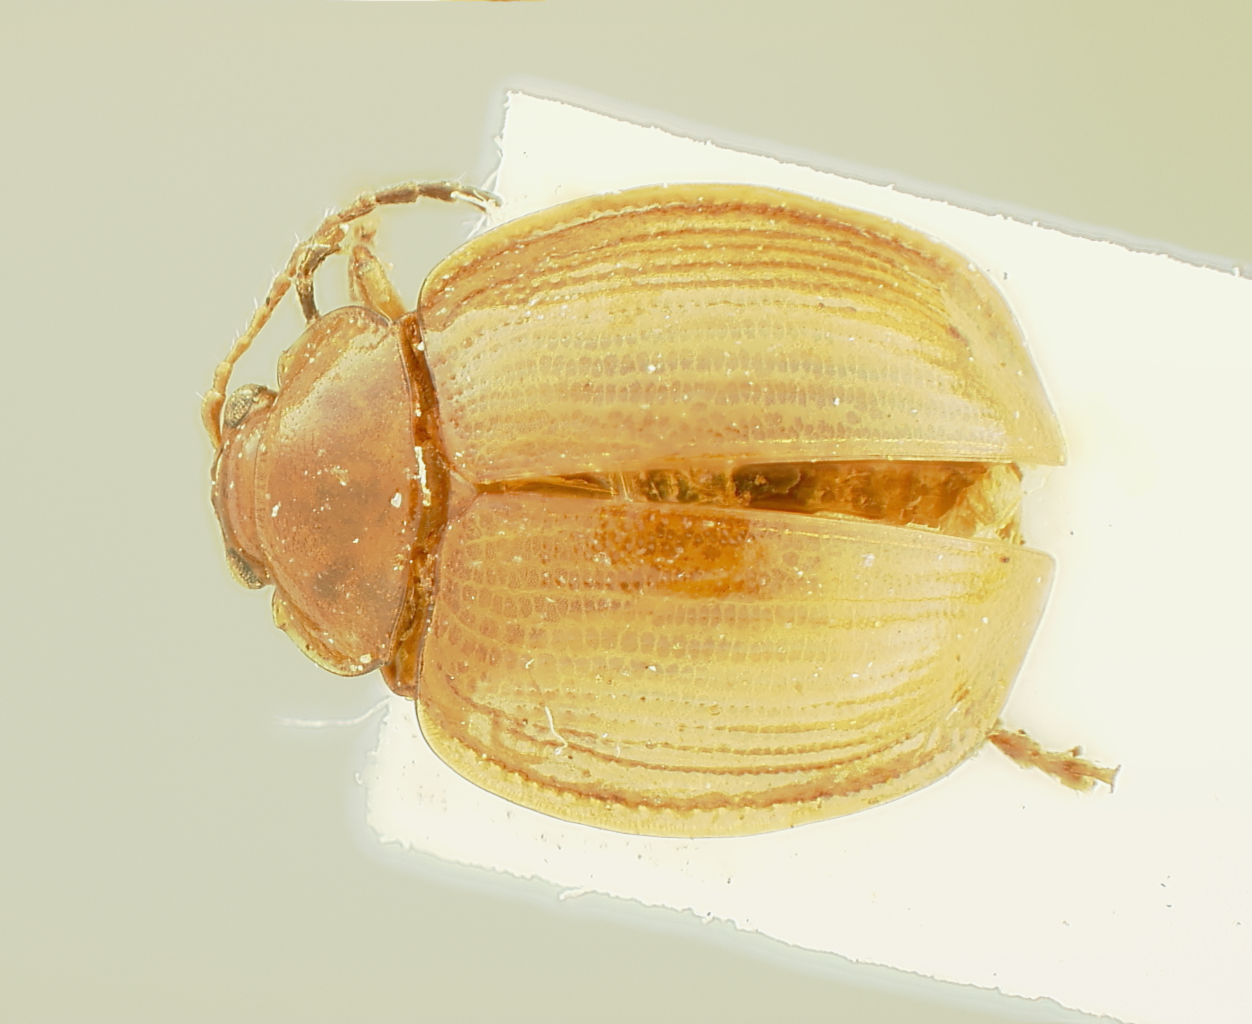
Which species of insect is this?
Erystus latus
